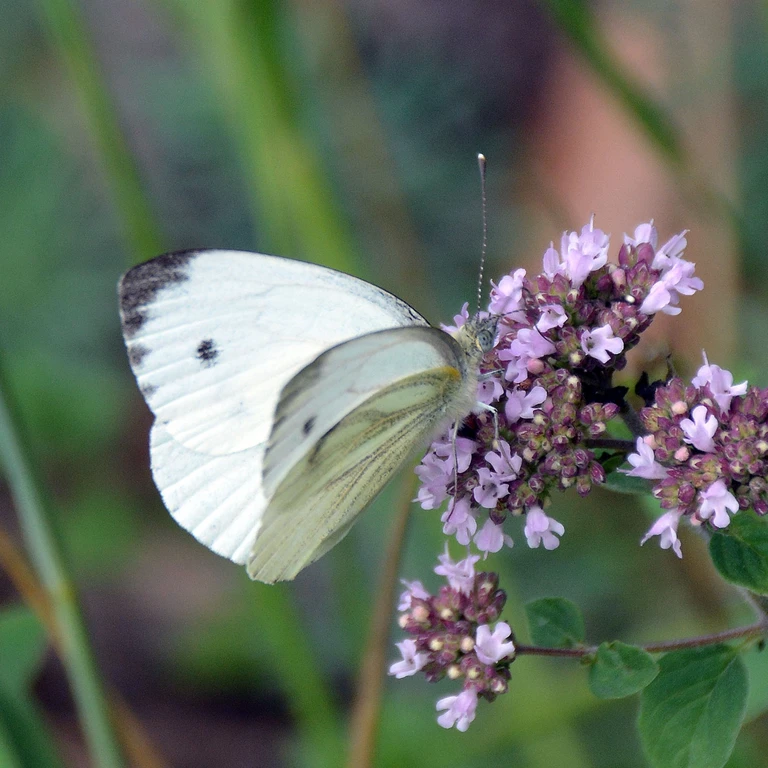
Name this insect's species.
Pieris napi
